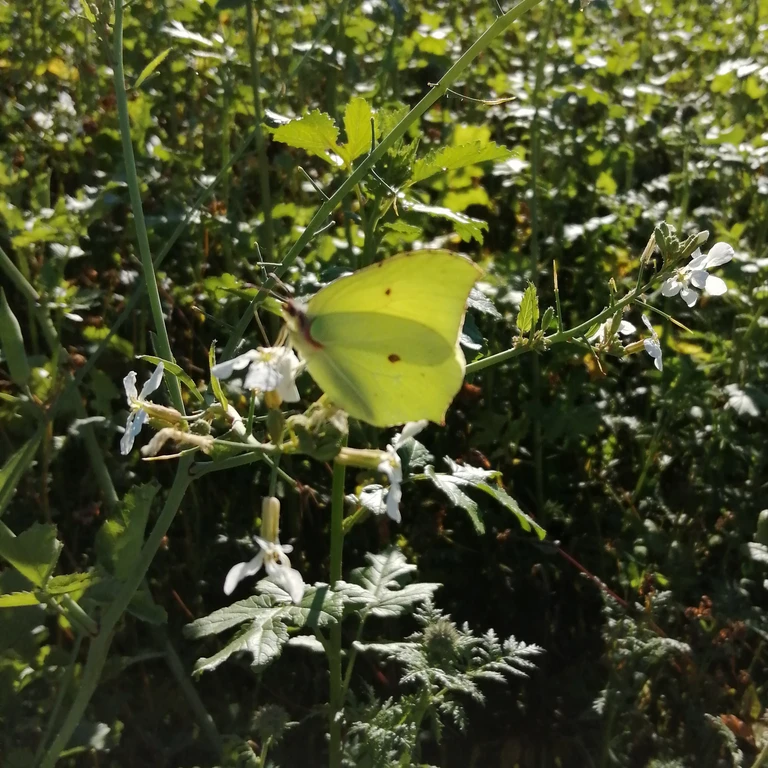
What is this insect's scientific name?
Gonepteryx rhamni
